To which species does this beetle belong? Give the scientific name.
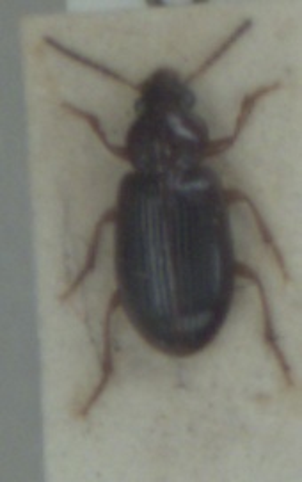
Bradycellus harpalinus
